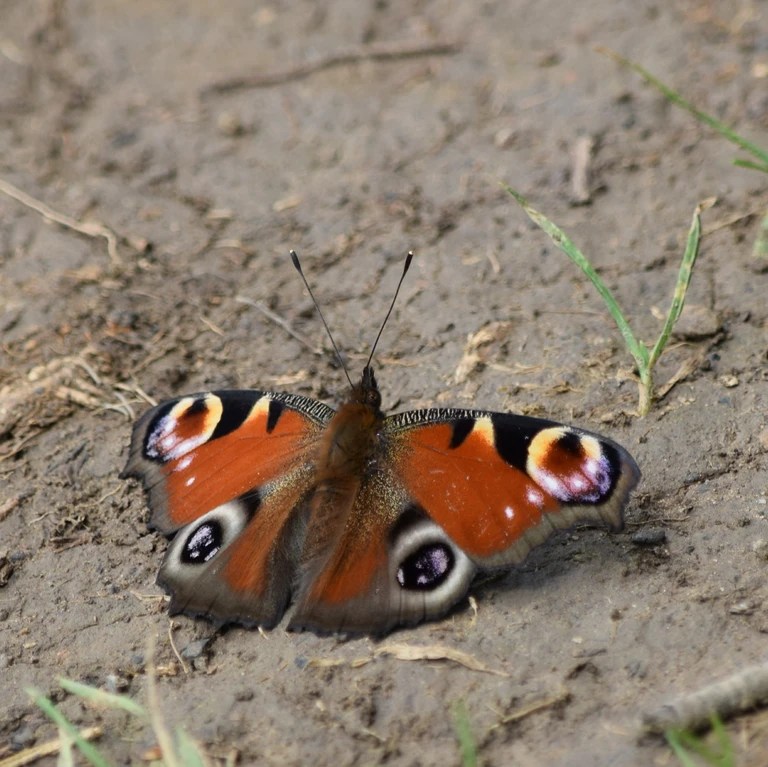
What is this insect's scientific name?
Aglais io
